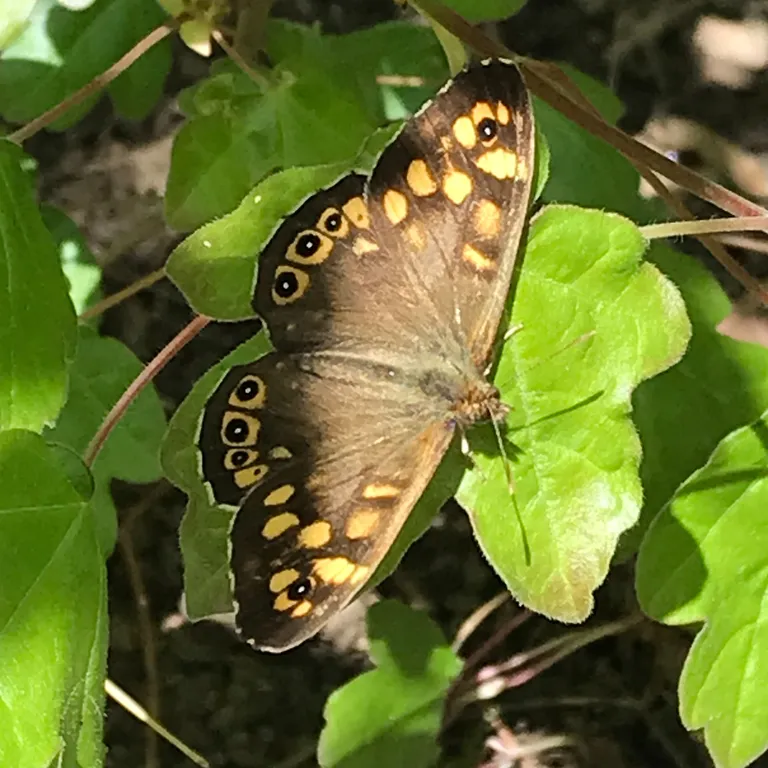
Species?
Pararge aegeria
